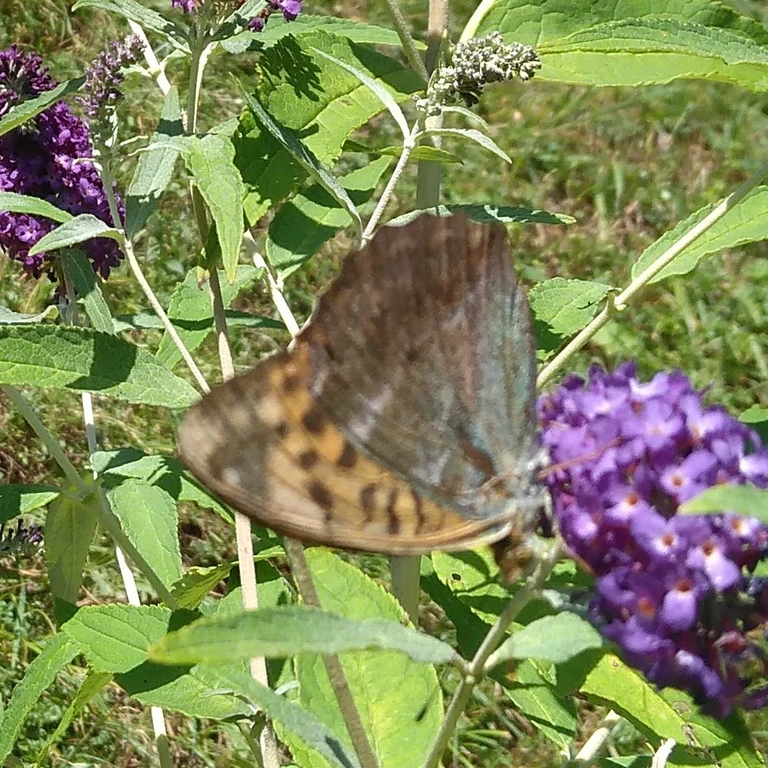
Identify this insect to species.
Argynnis paphia
